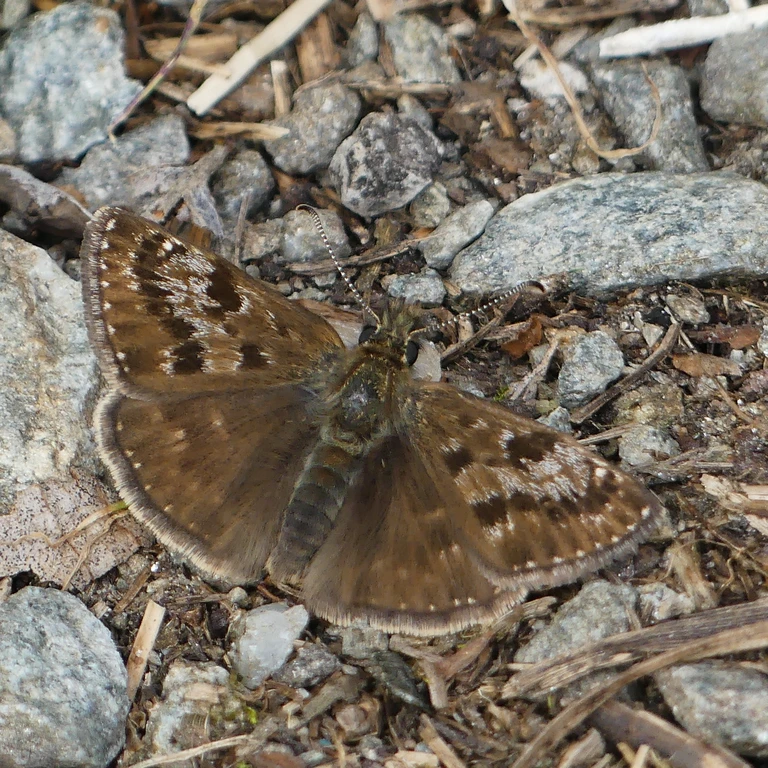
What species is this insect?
Erynnis tages
